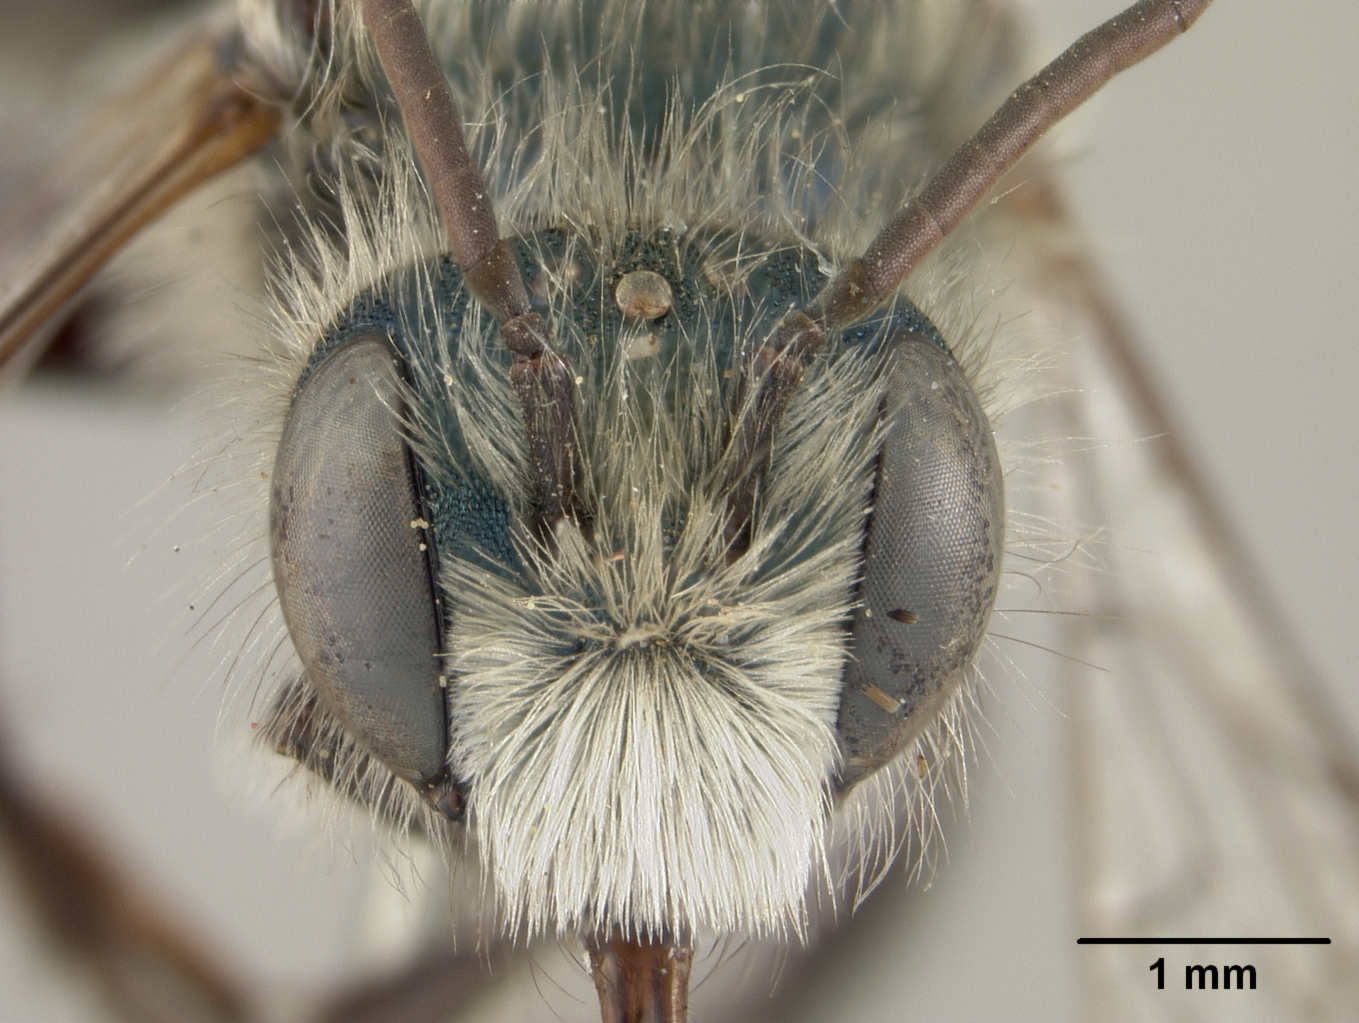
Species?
Osmia universitatis
